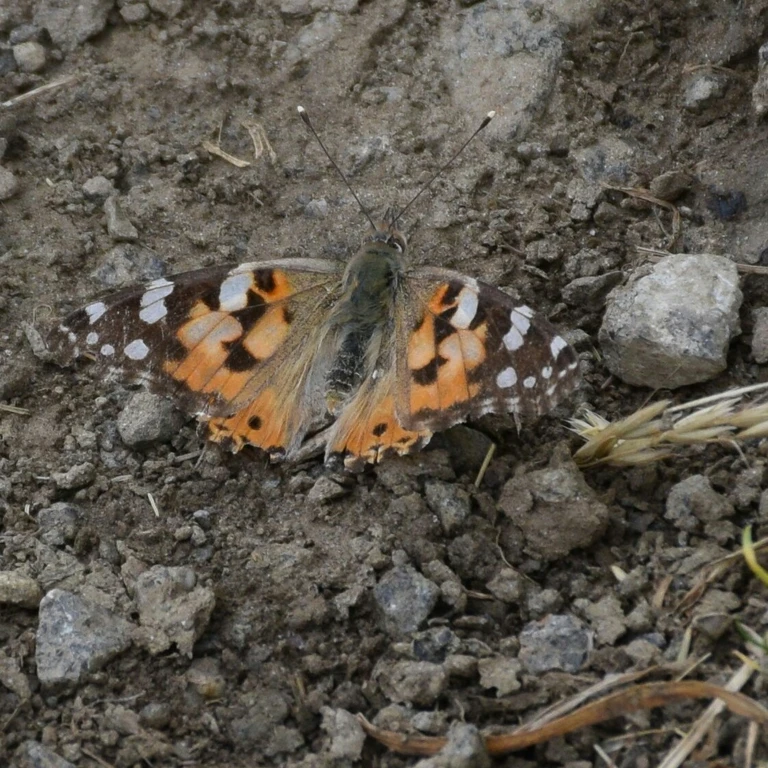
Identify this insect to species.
Vanessa cardui
